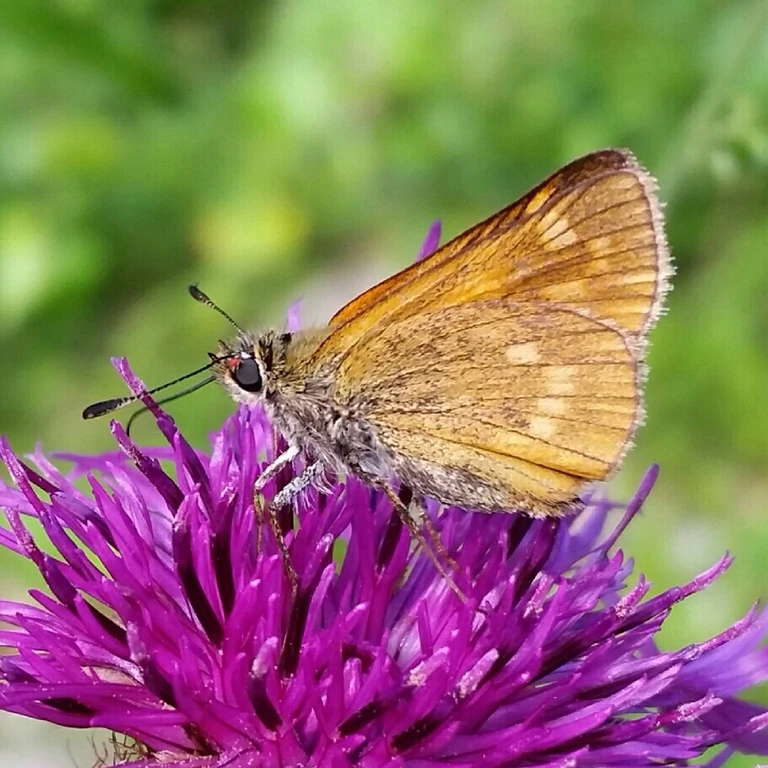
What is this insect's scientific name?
Ochlodes sylvanus (also Ochlodes venata)
